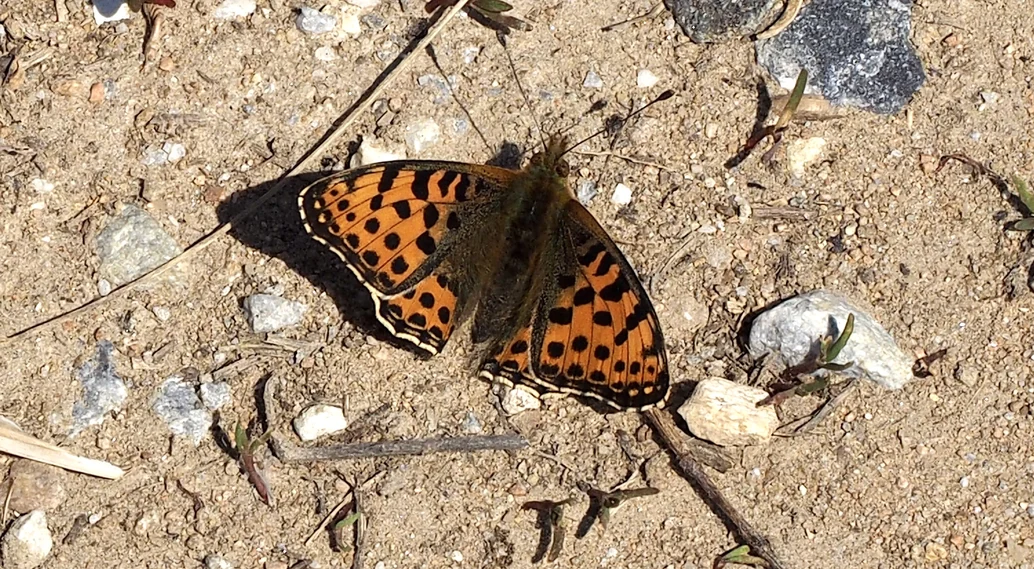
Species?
Issoria lathonia
